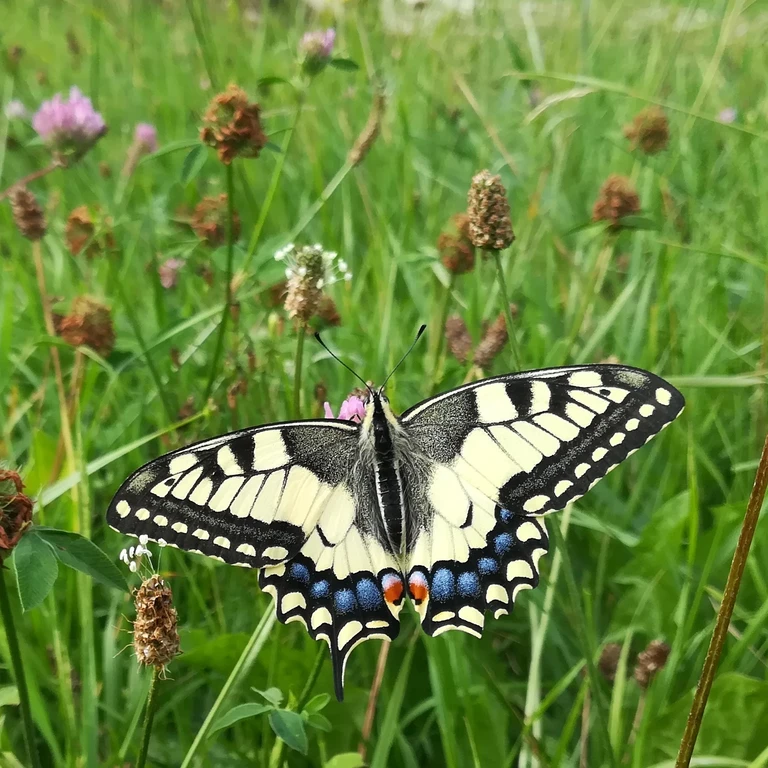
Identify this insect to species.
Papilio machaon
